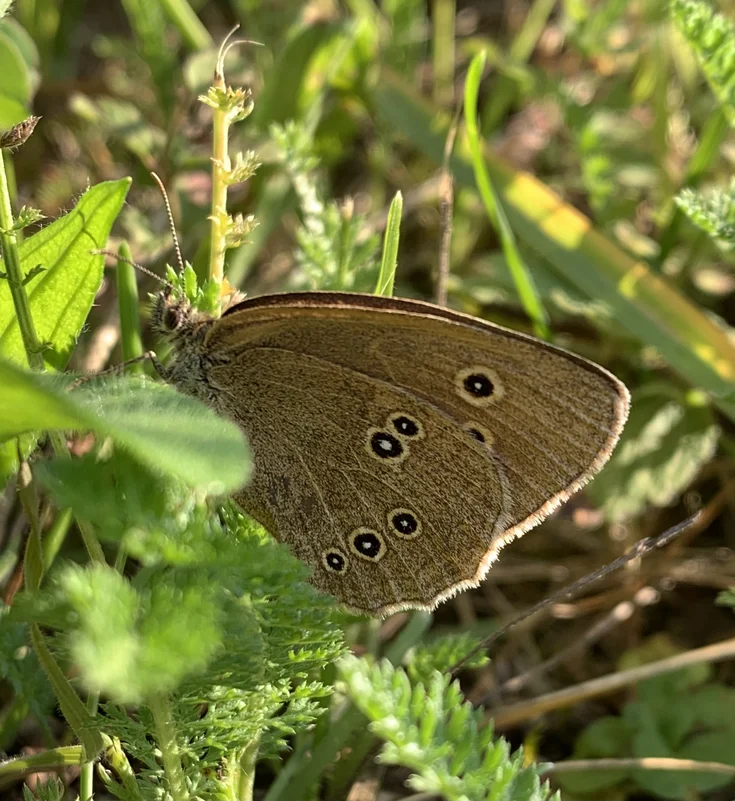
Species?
Aphantopus hyperantus
